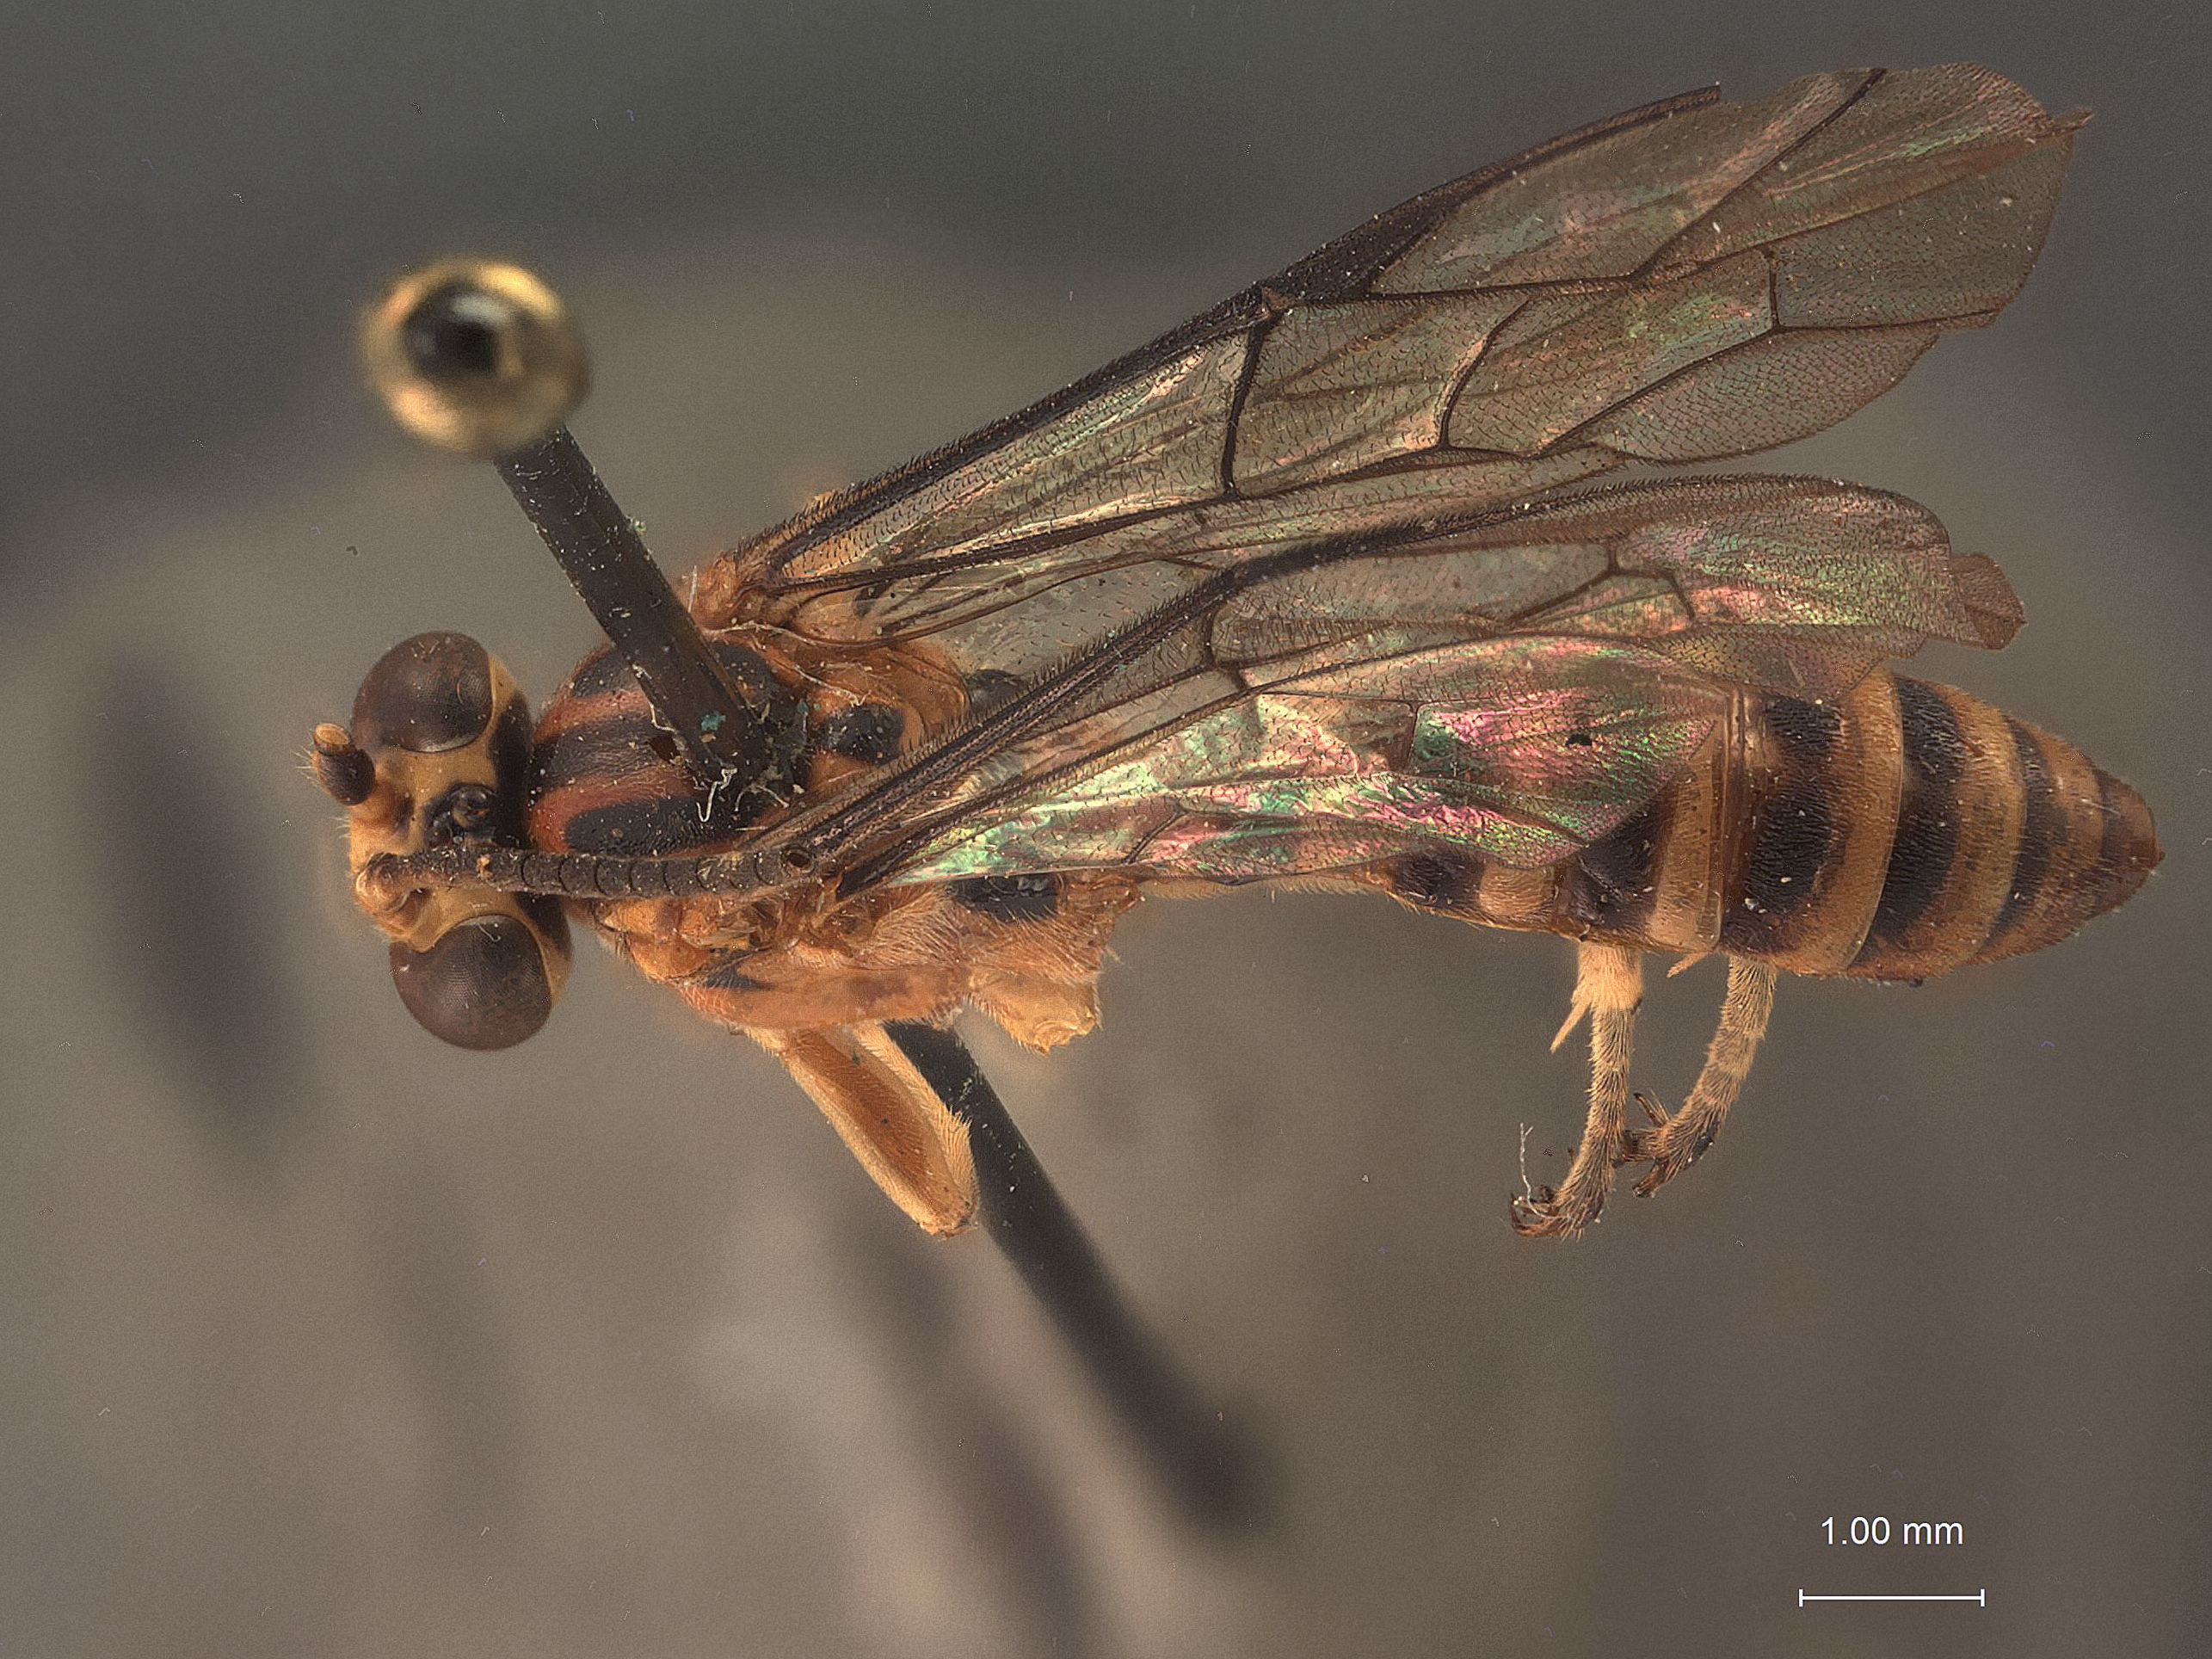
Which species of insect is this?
Theronia inserta
